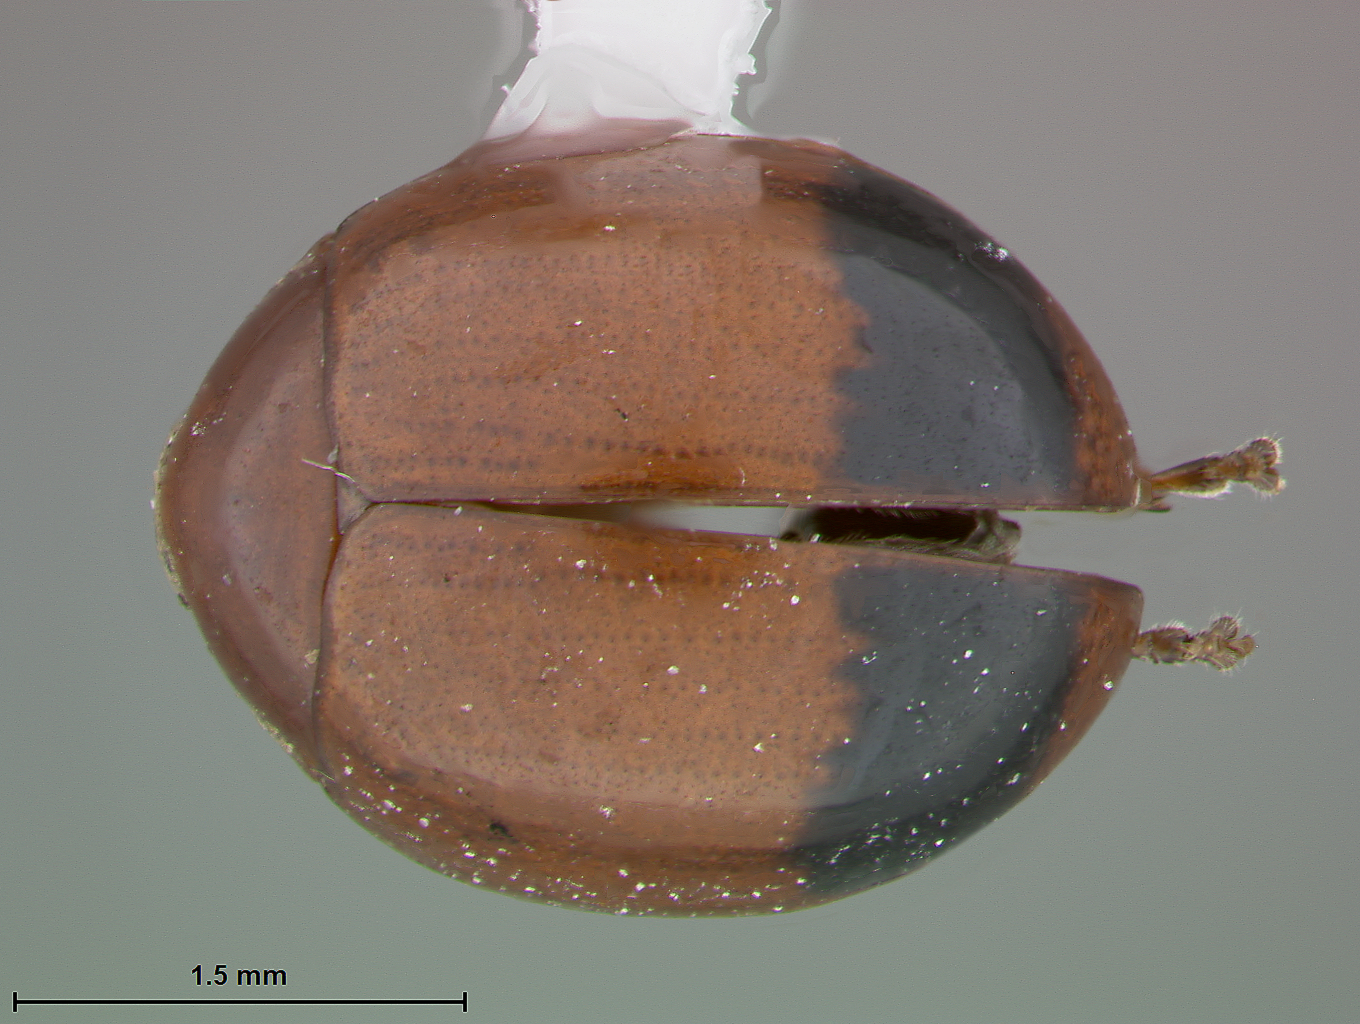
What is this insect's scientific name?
Argopistes turnbowi
